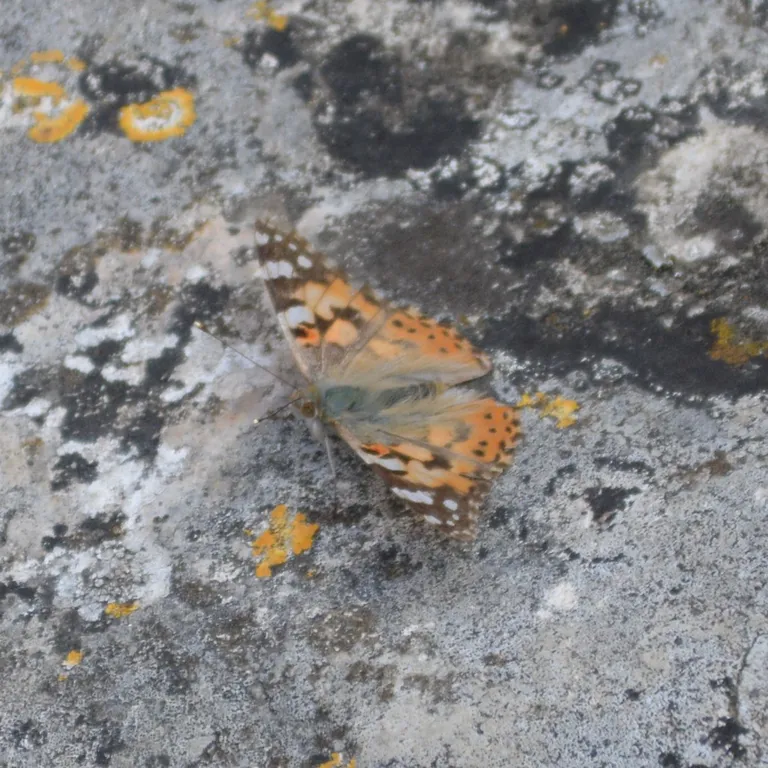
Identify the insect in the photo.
Vanessa cardui
